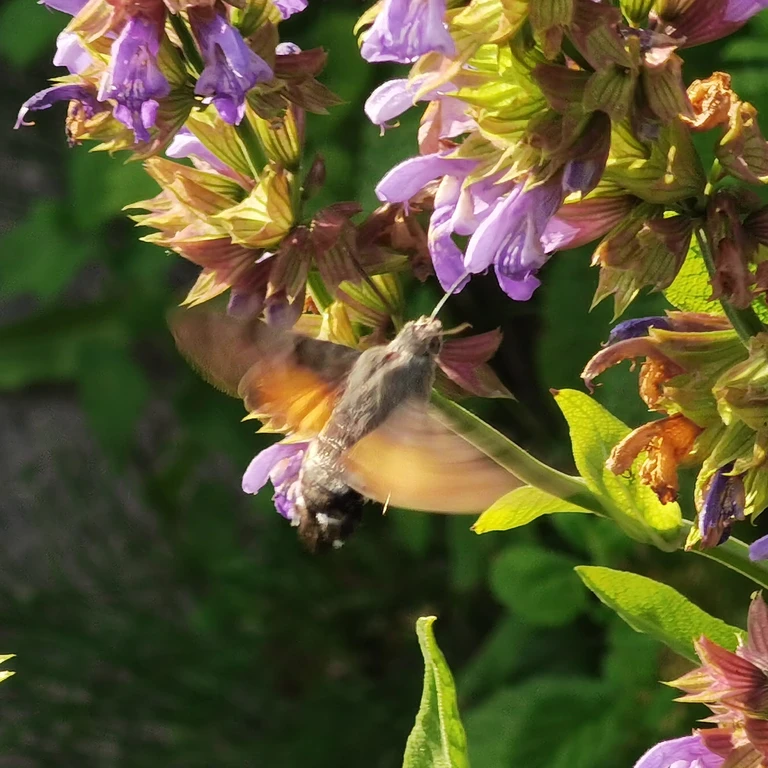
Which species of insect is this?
Macroglossum stellatarum
